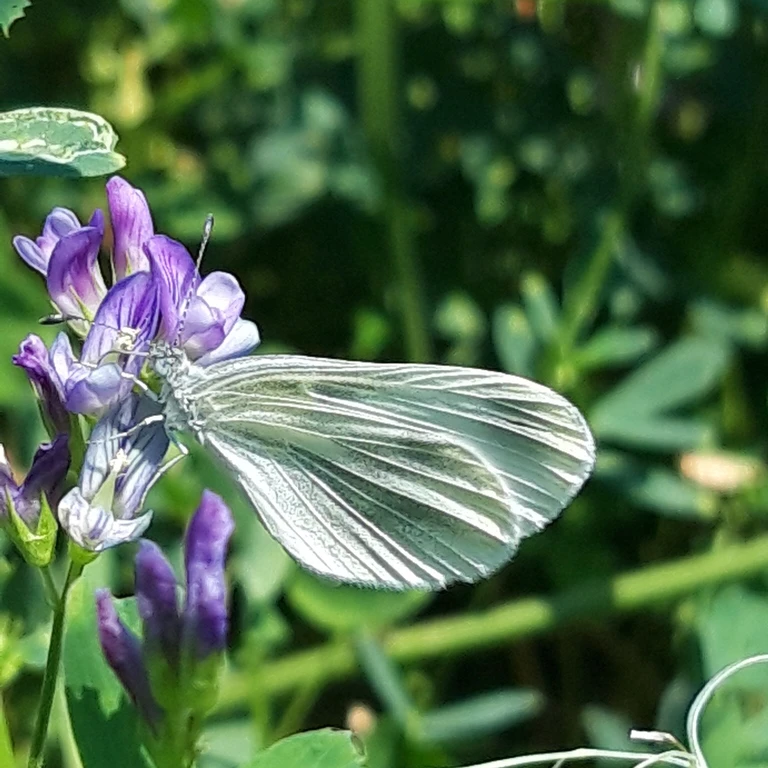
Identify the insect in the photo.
Leptidea sinapis/juvernica
